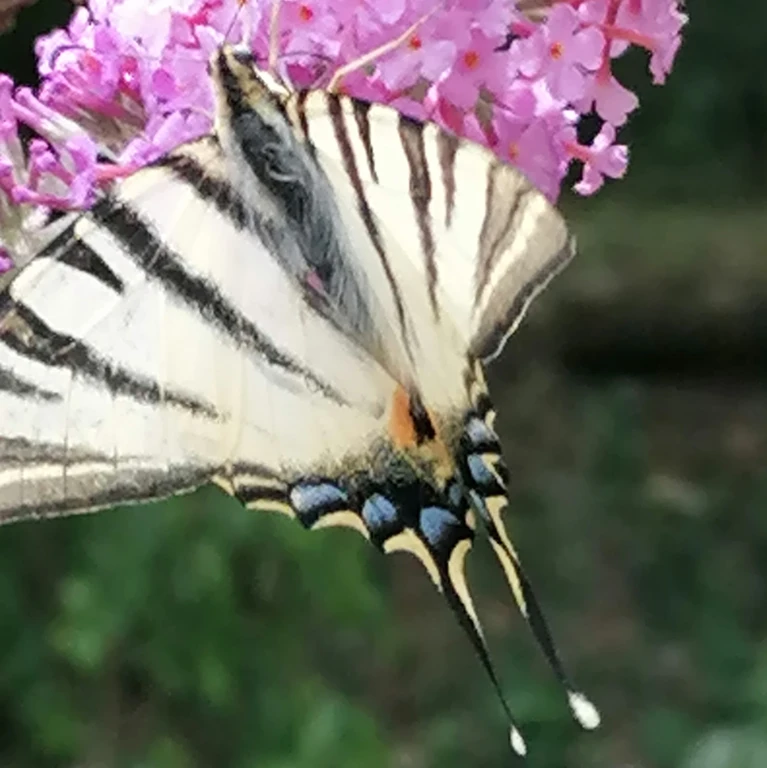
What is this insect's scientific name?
Iphiclides podalirius
